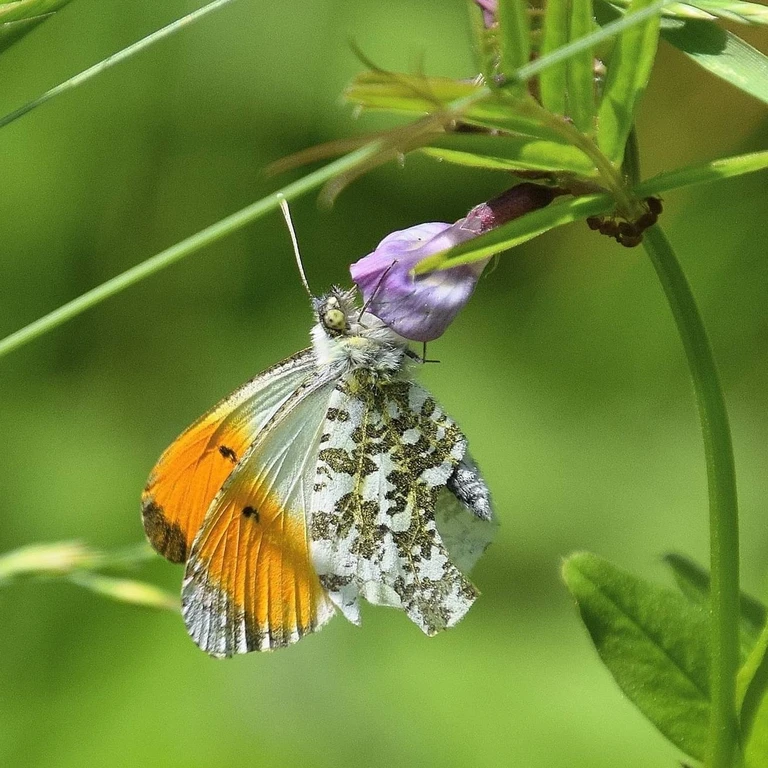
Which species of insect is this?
Anthocharis cardamines
